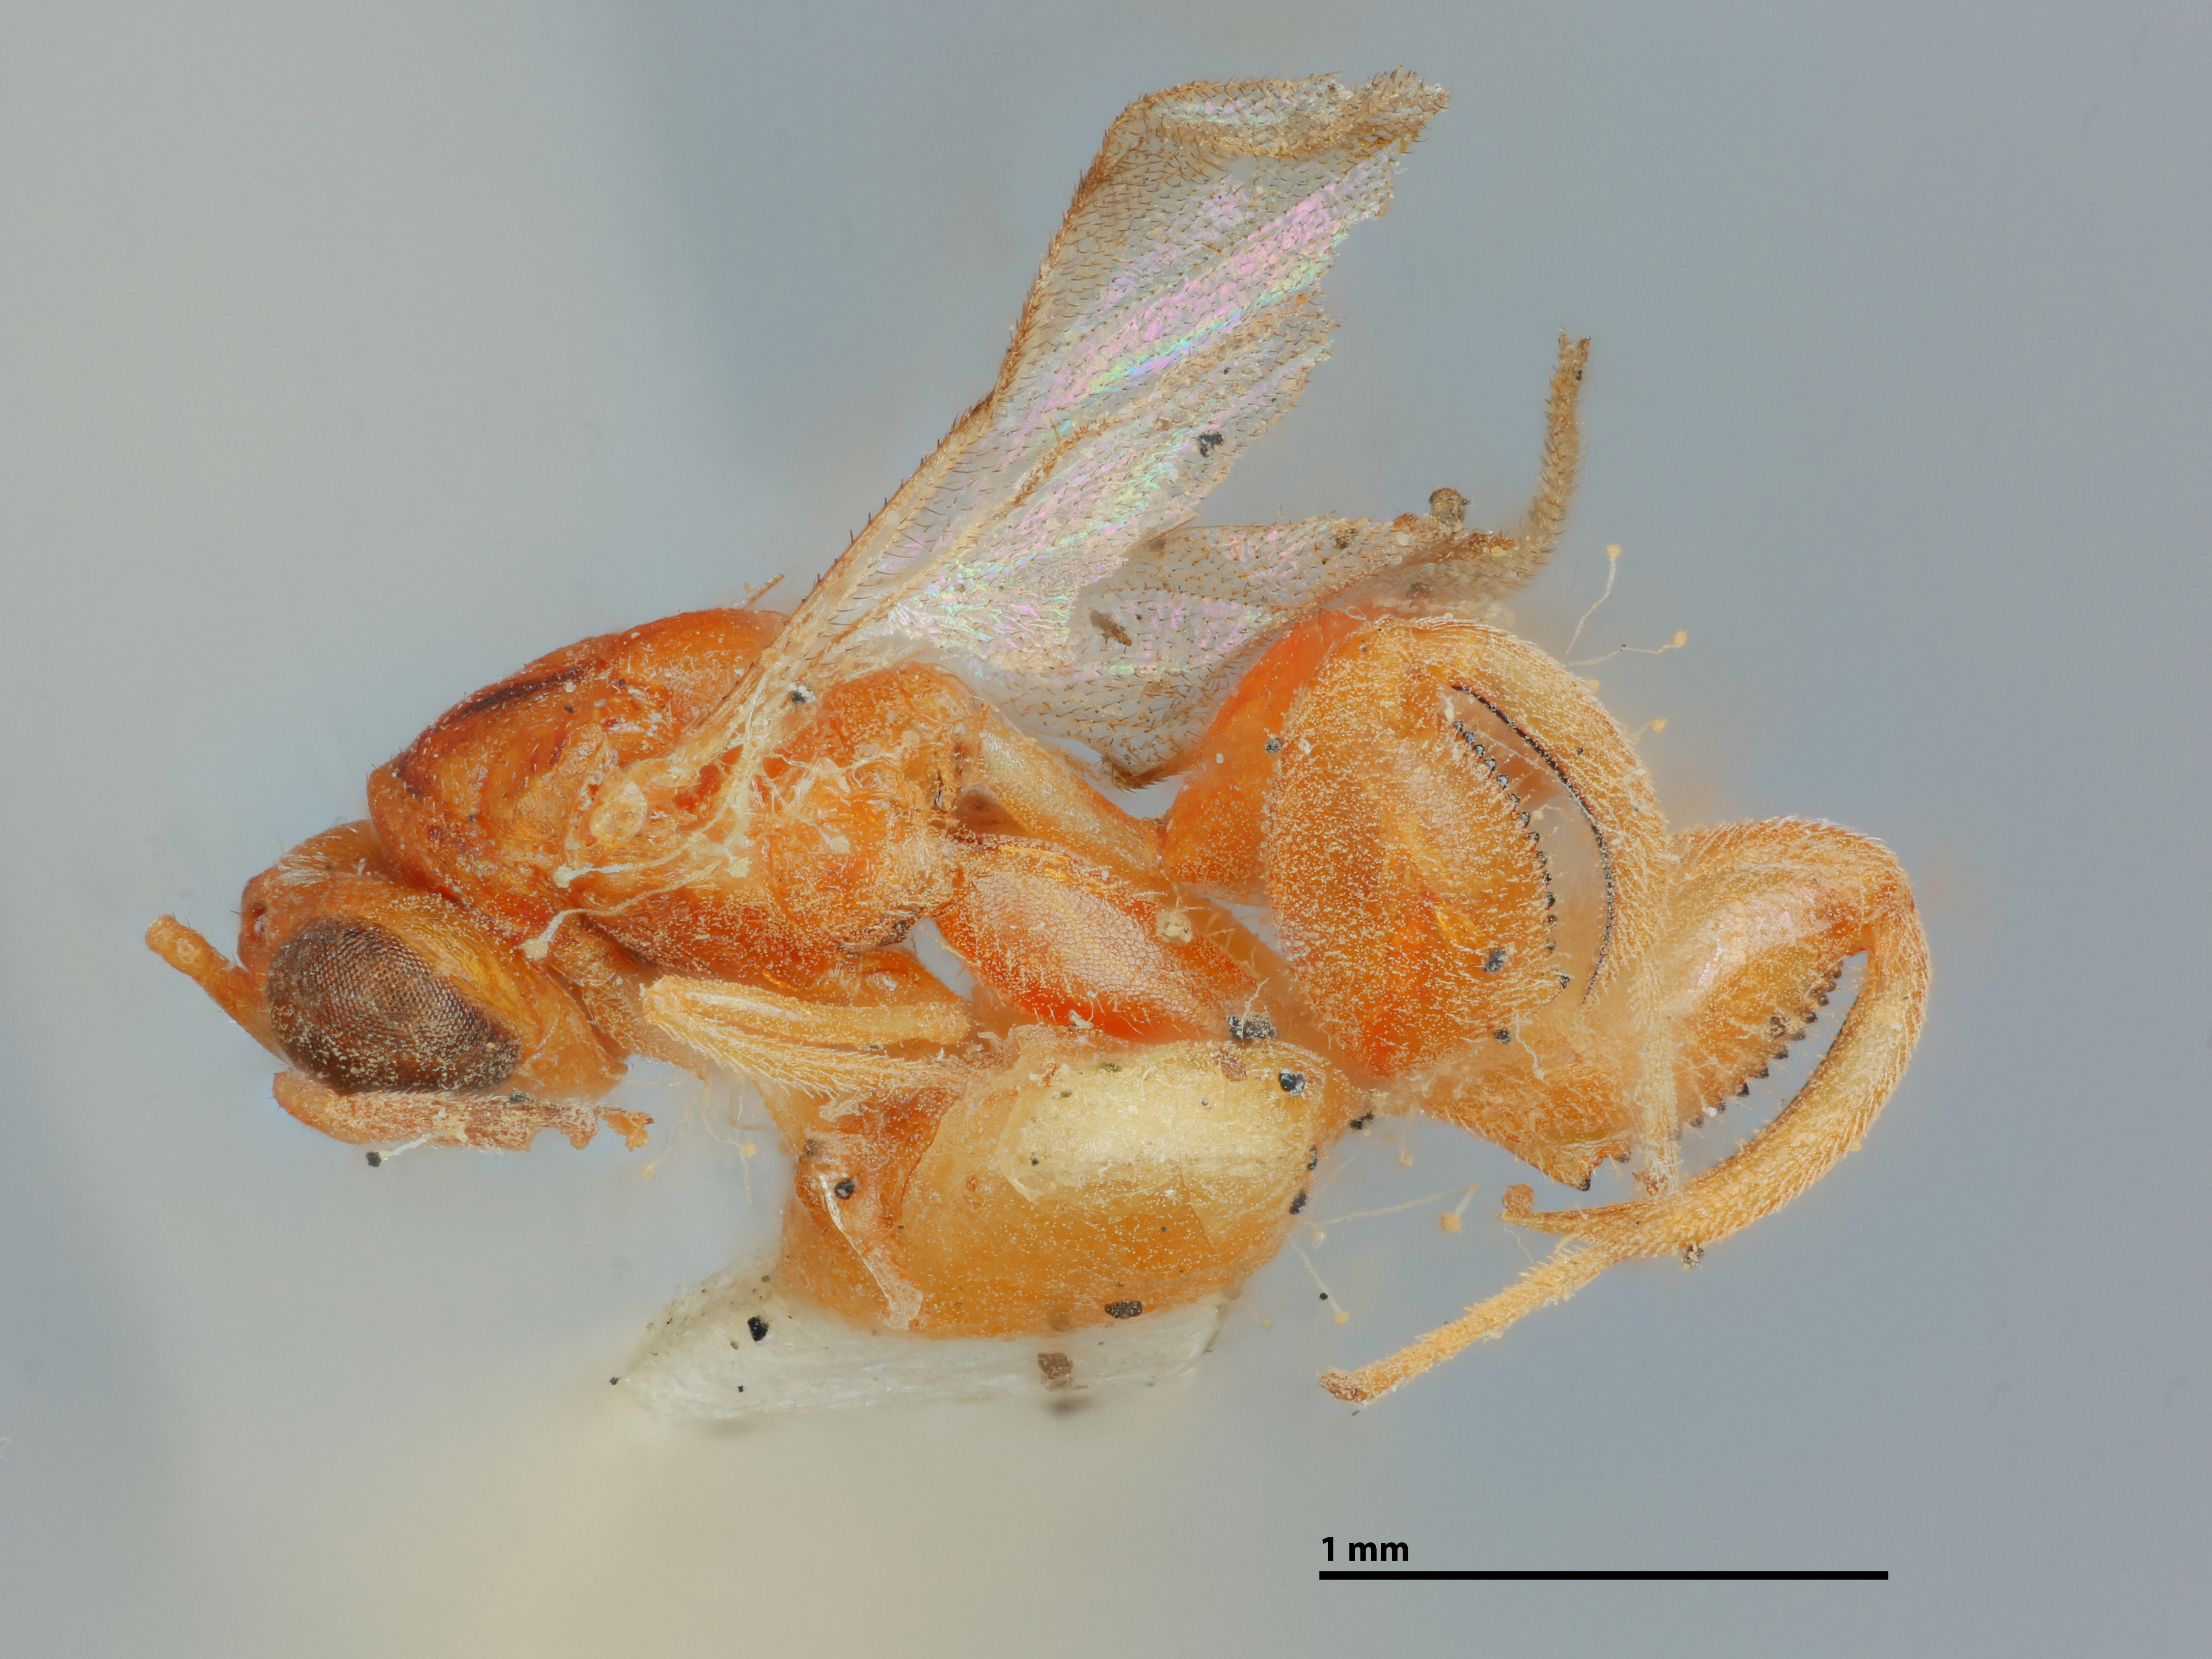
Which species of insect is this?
Smicra hirtifemora
